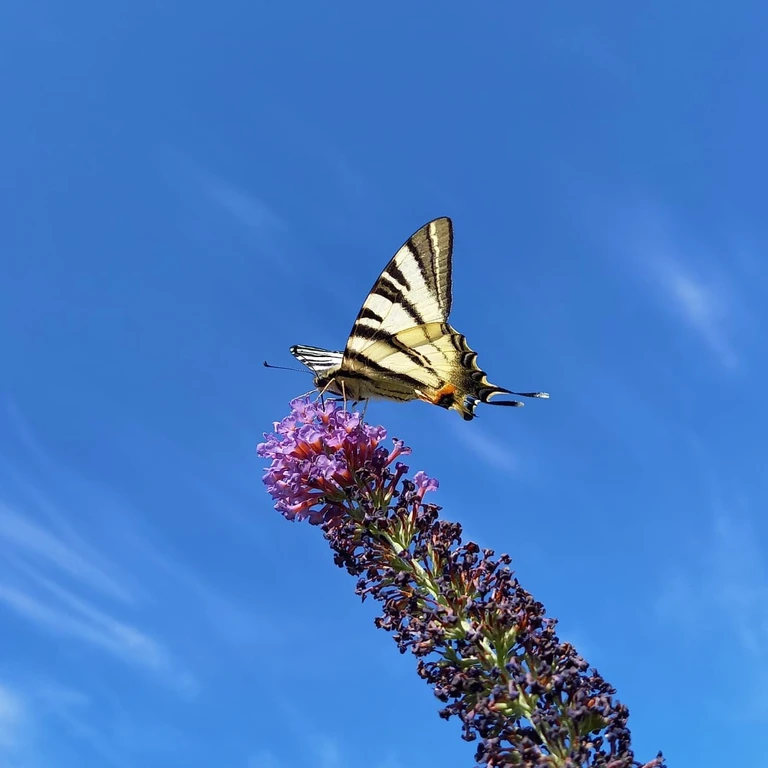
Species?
Iphiclides podalirius
